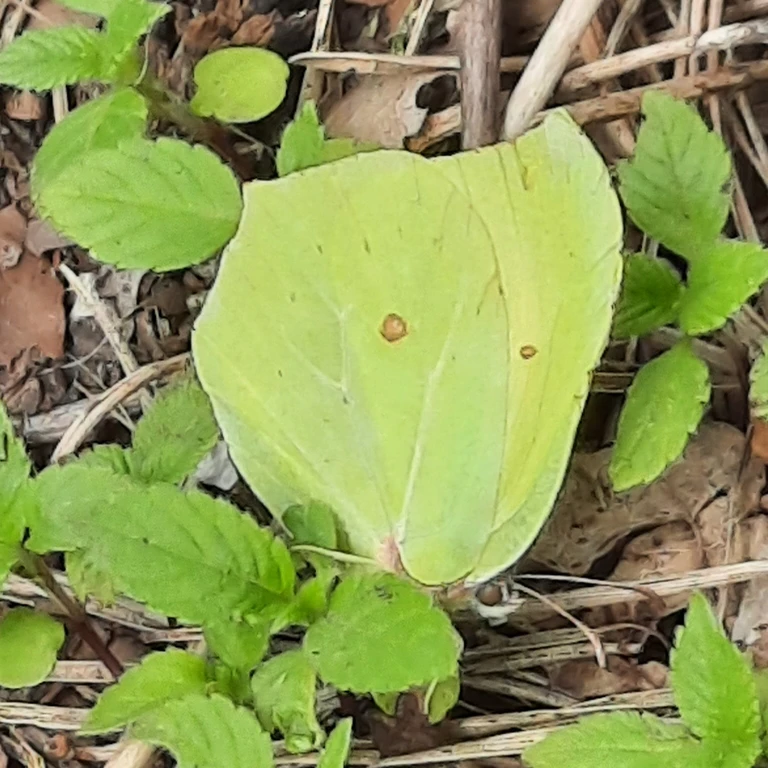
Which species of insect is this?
Gonepteryx rhamni
